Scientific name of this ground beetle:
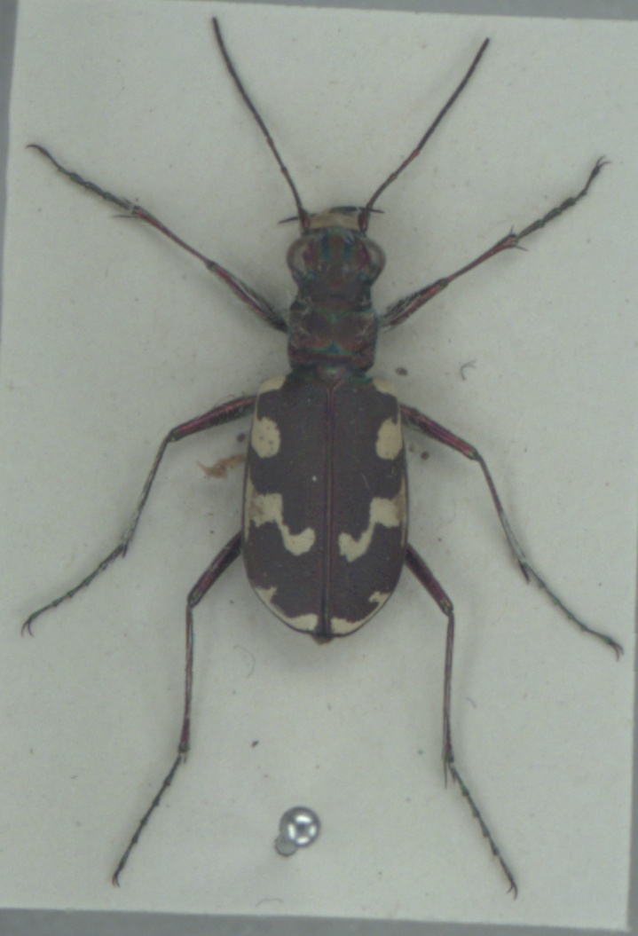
Cicindela maritima
